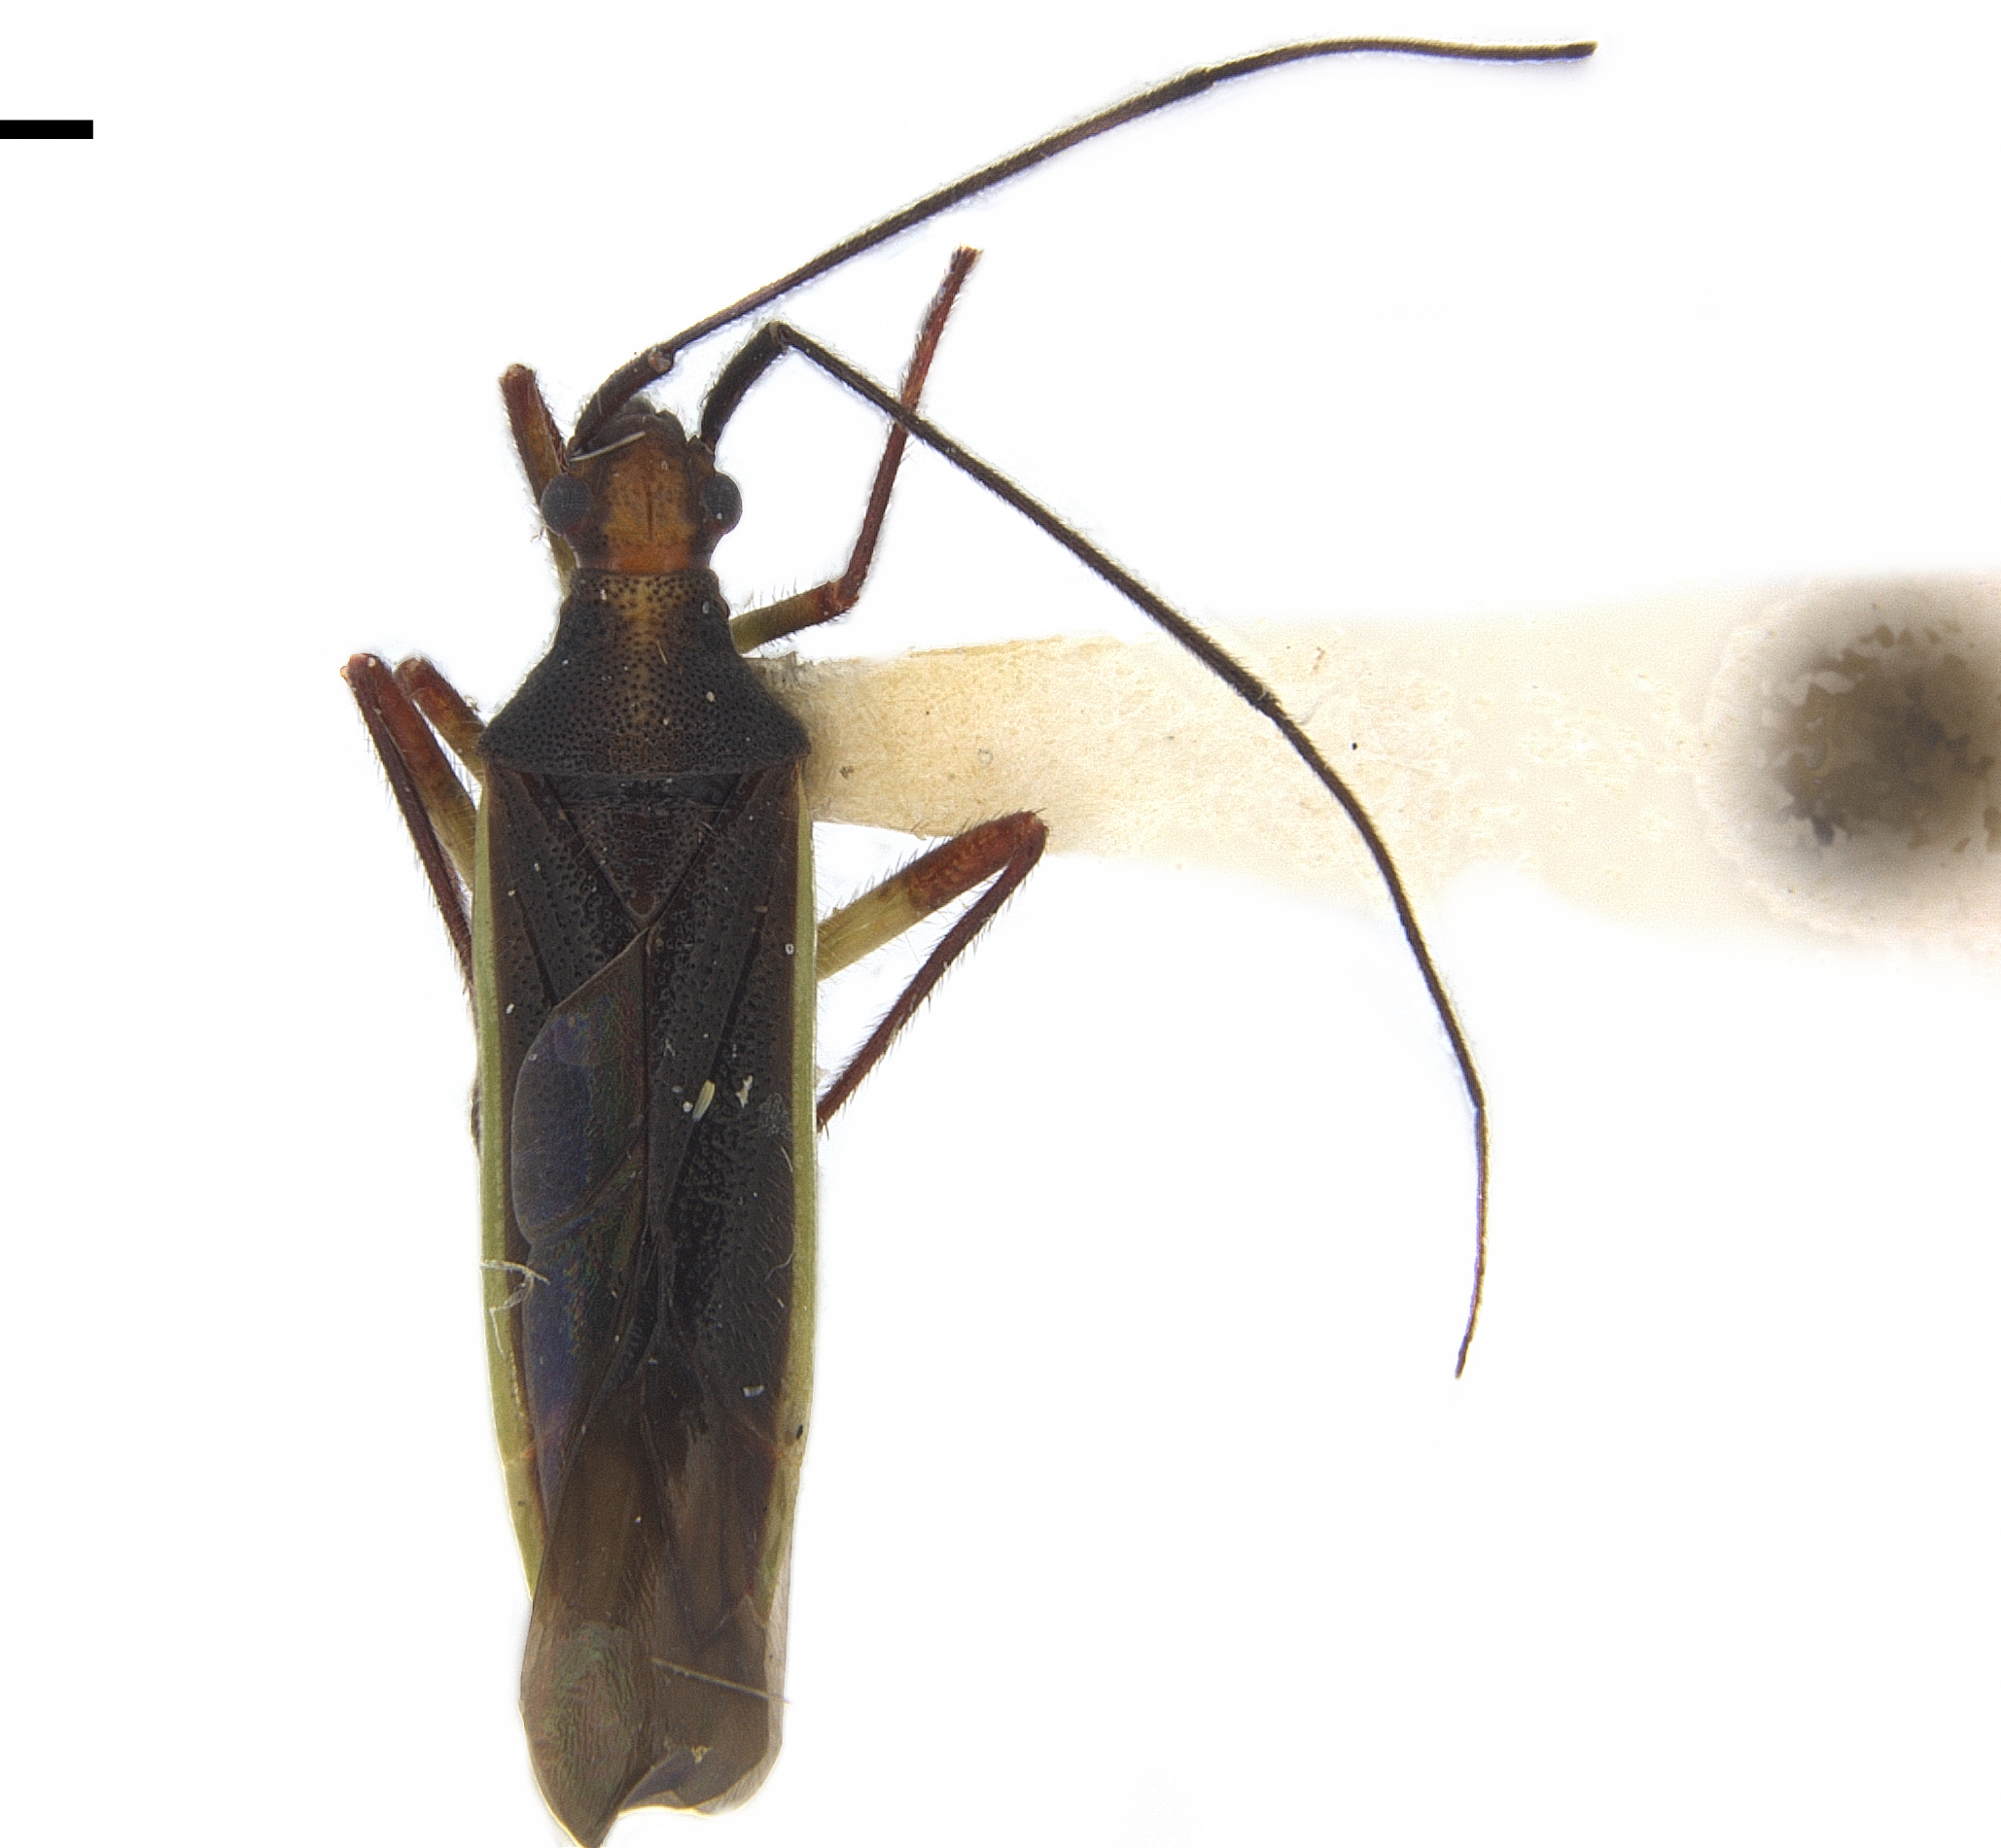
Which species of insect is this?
Neotropicomiris nordicus
